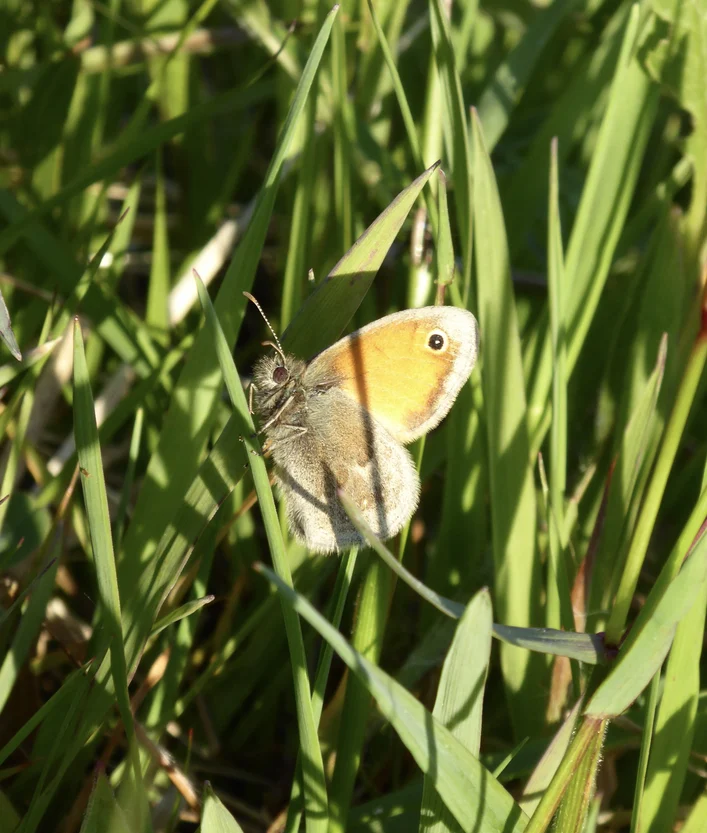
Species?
Coenonympha pamphilus
